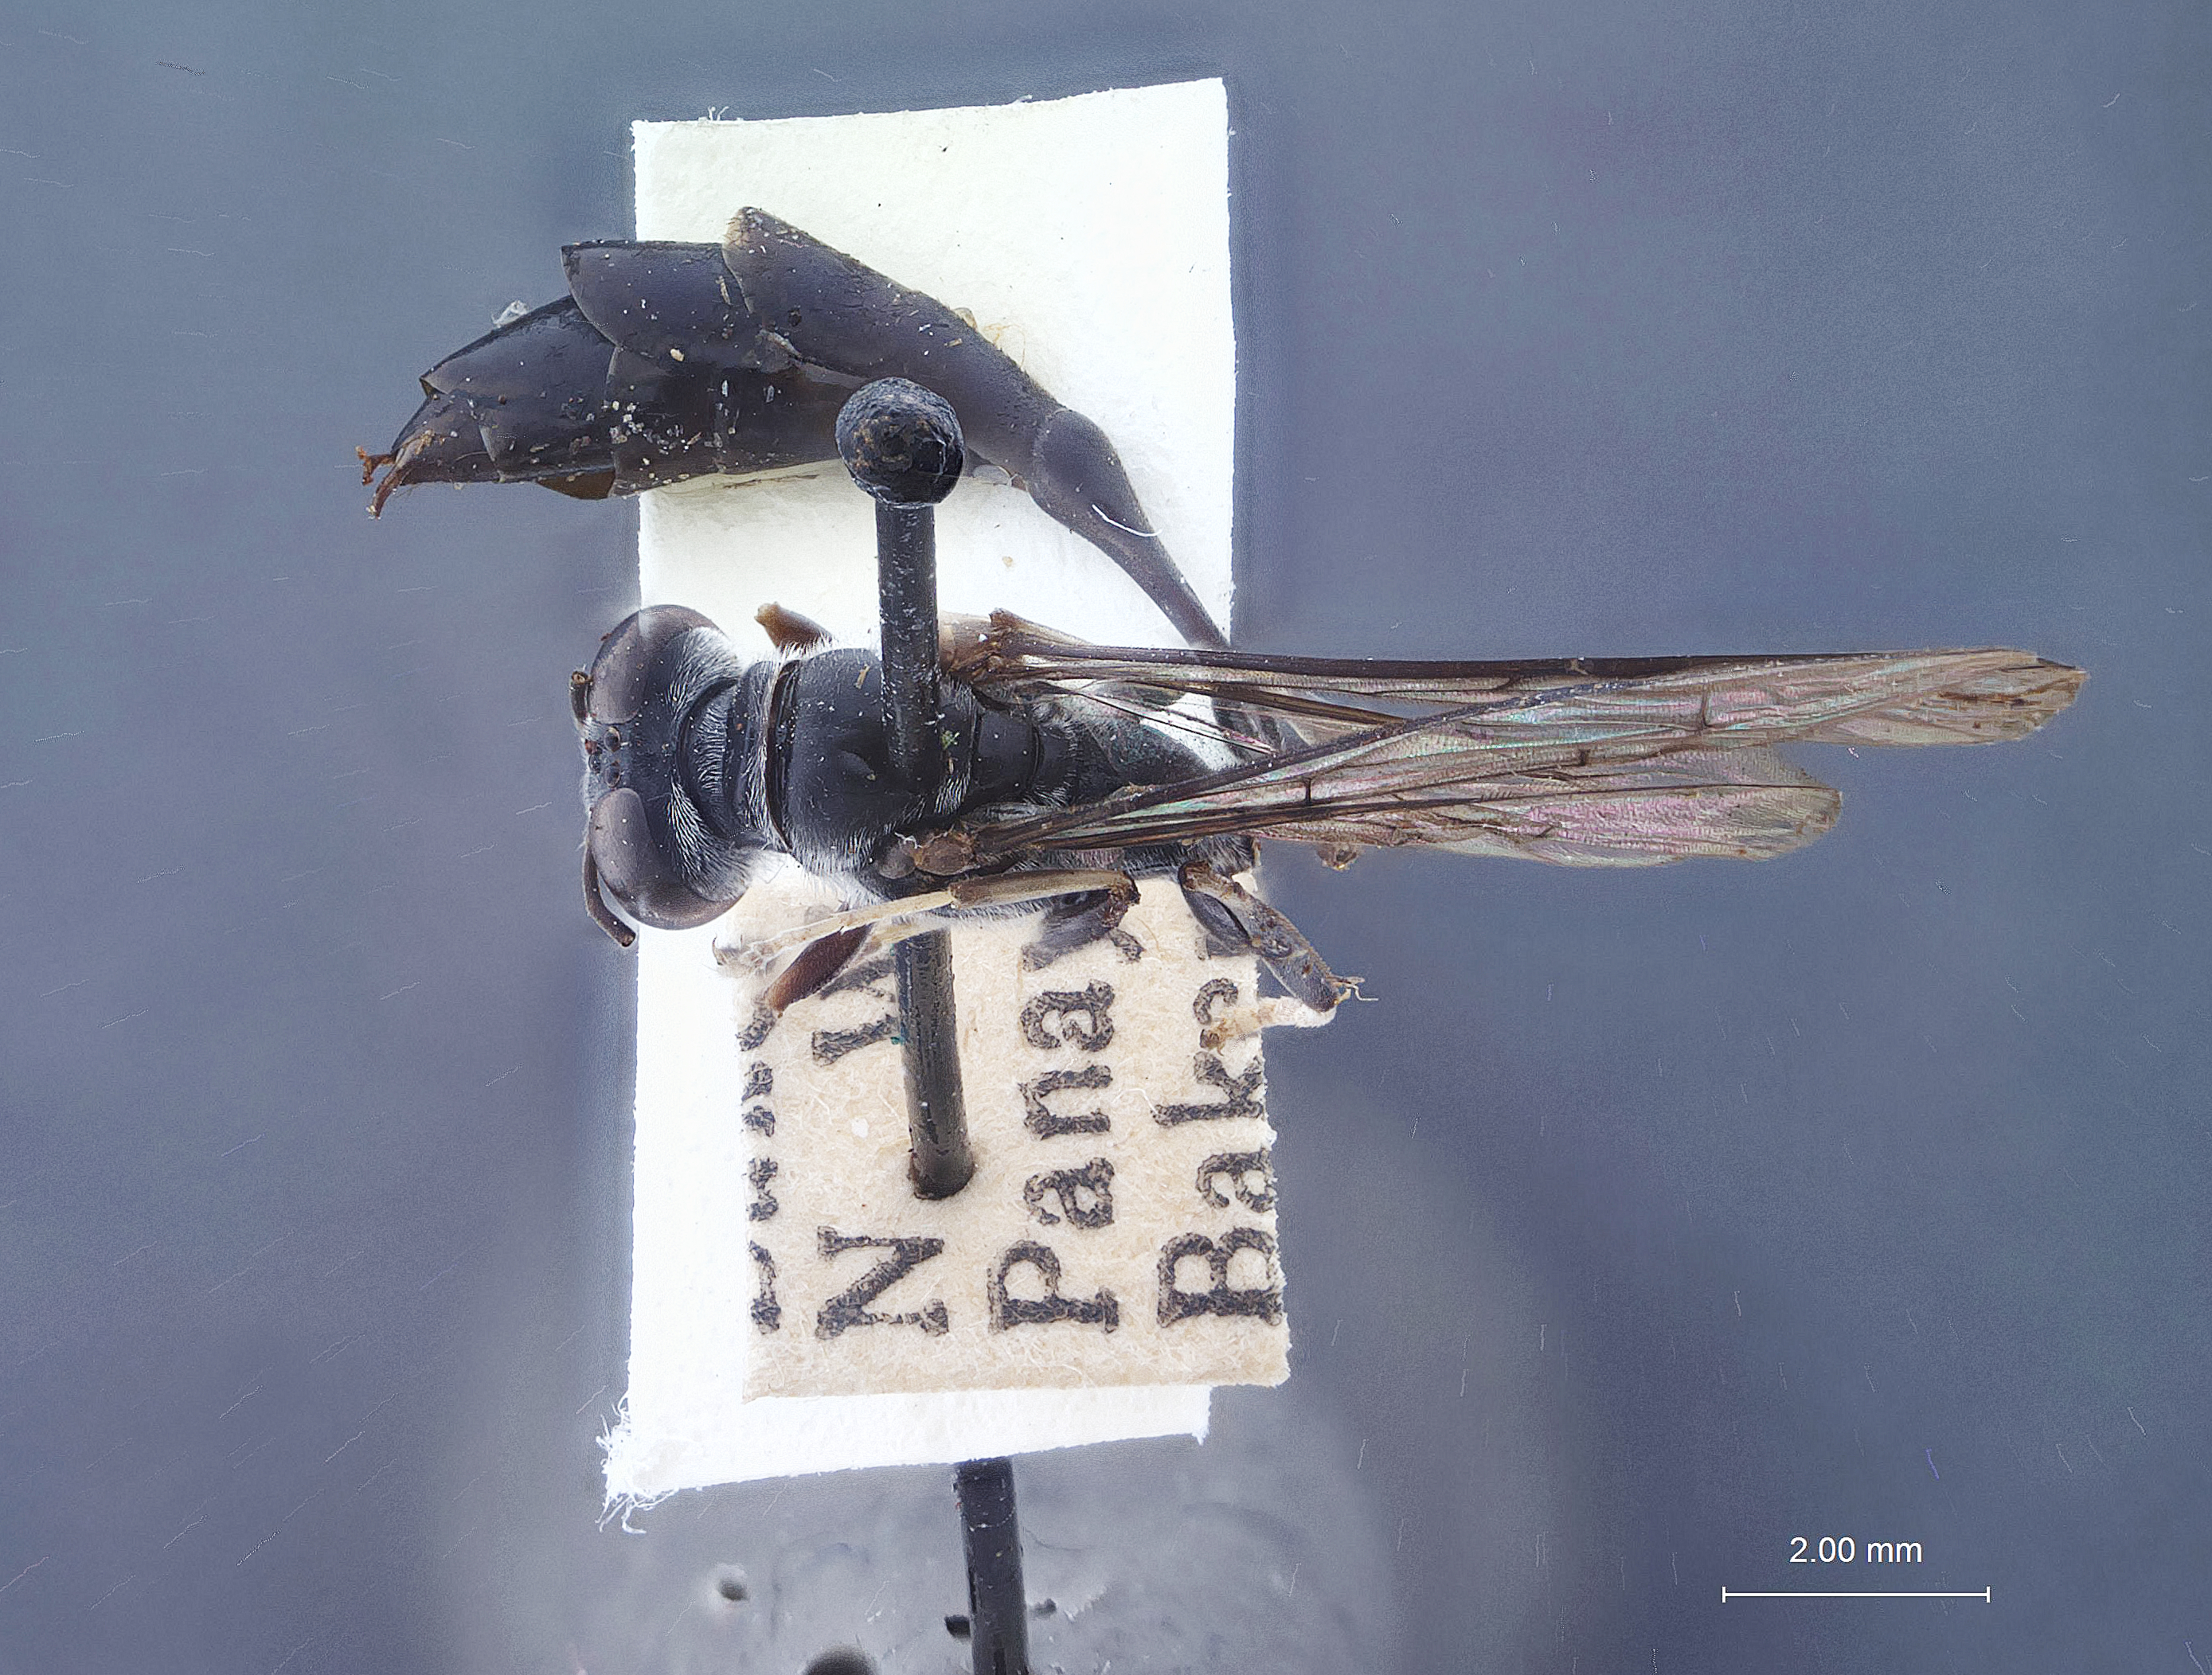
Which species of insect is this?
Trypoxylon compluvium
